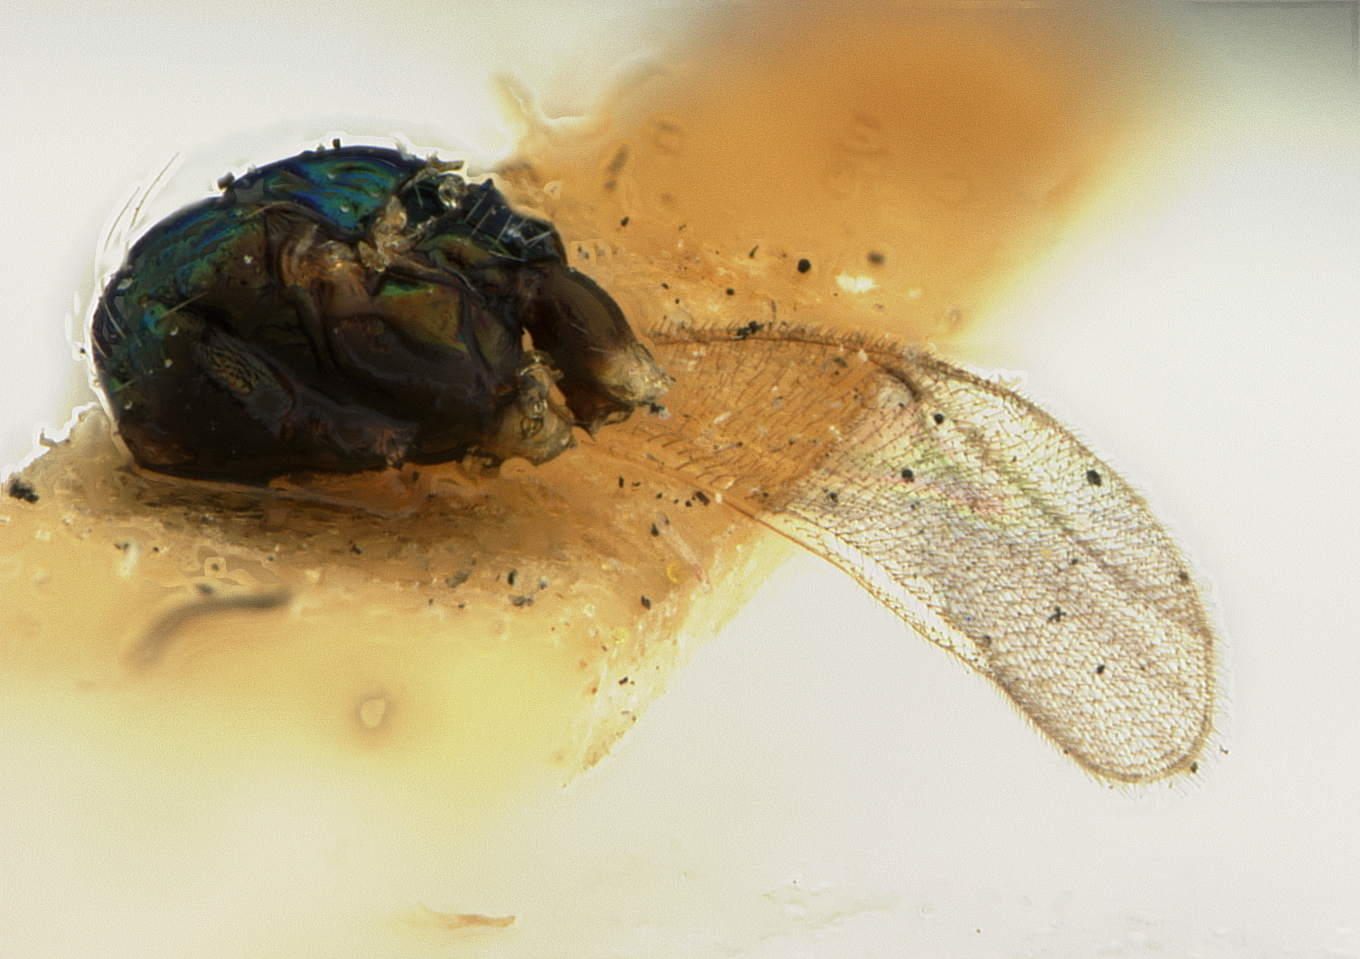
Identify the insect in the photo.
Euophthalmomyia pallidipes
